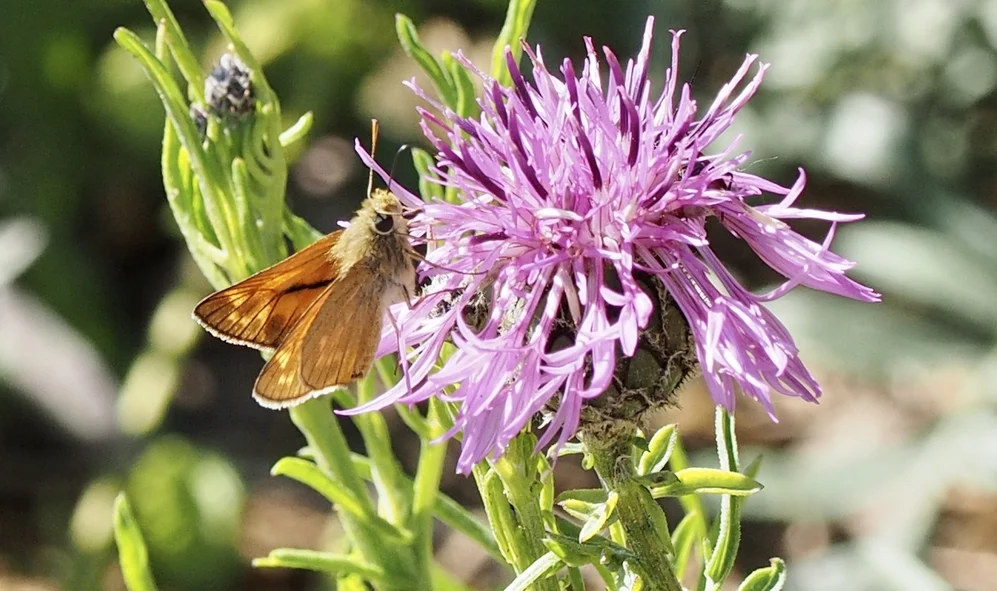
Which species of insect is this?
Ochlodes sylvanus (also Ochlodes venata)
